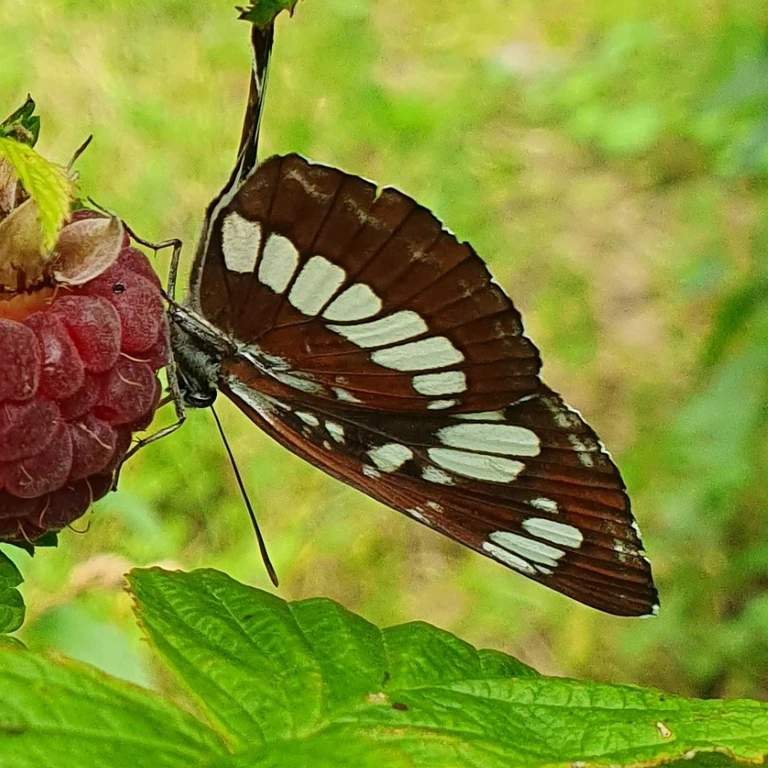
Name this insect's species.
Neptis rivularis
